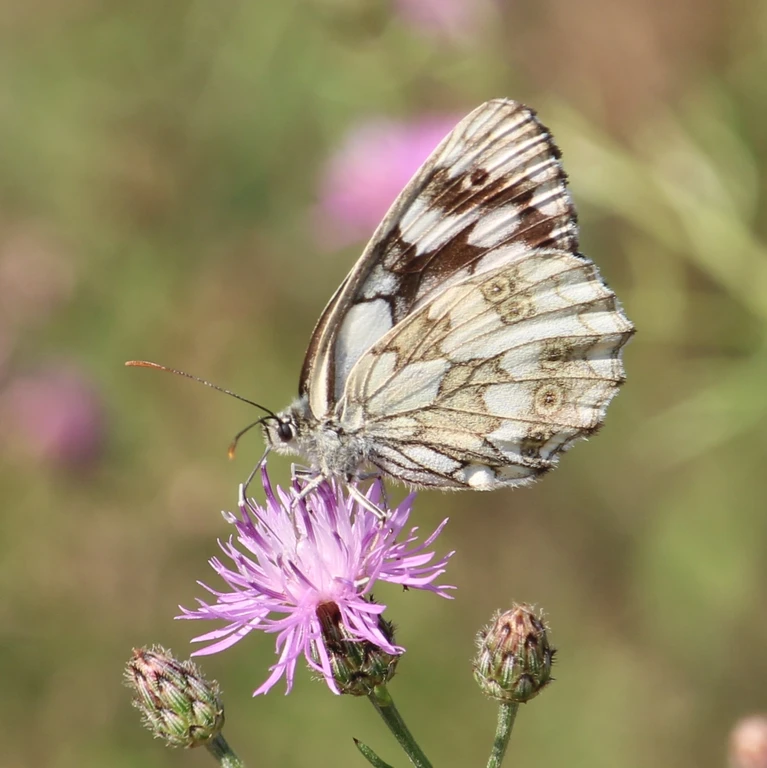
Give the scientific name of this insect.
Melanargia galathea
